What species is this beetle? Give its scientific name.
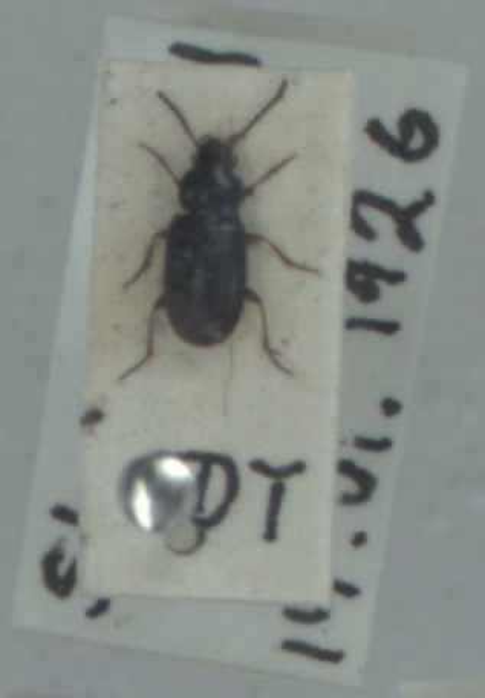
Acupalpus brunnipes
